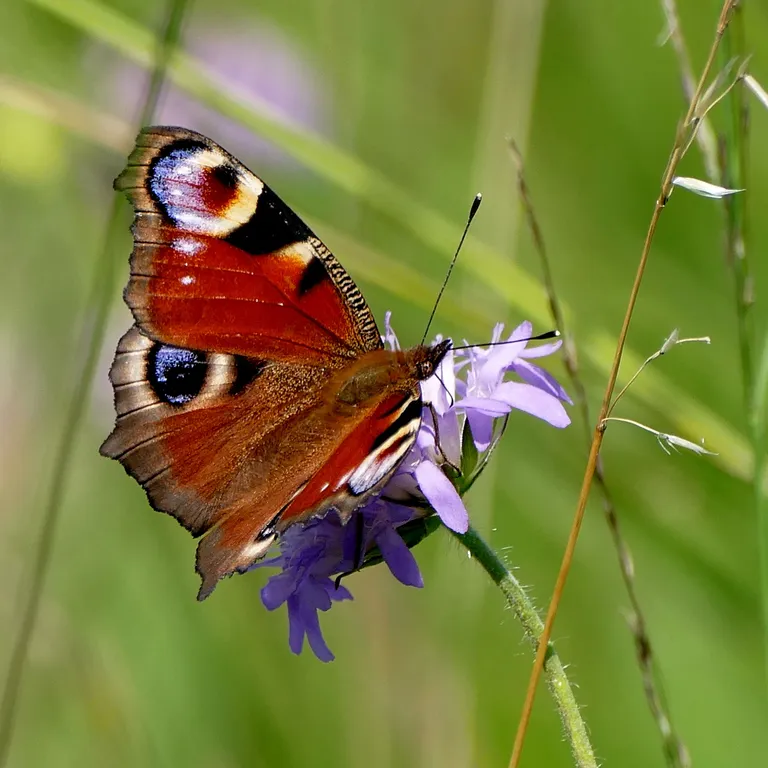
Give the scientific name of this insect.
Aglais io
